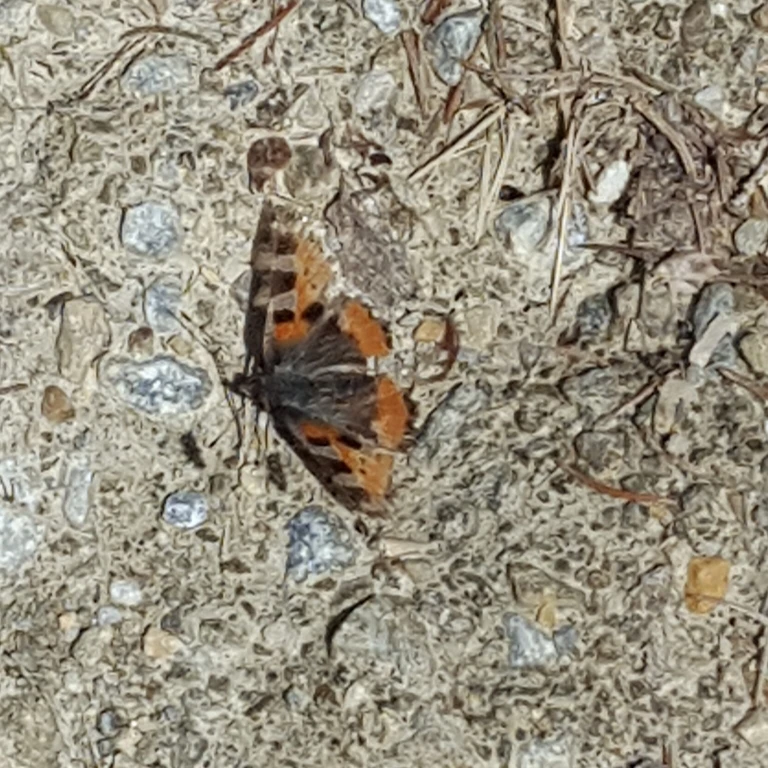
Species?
Aglais urticae
